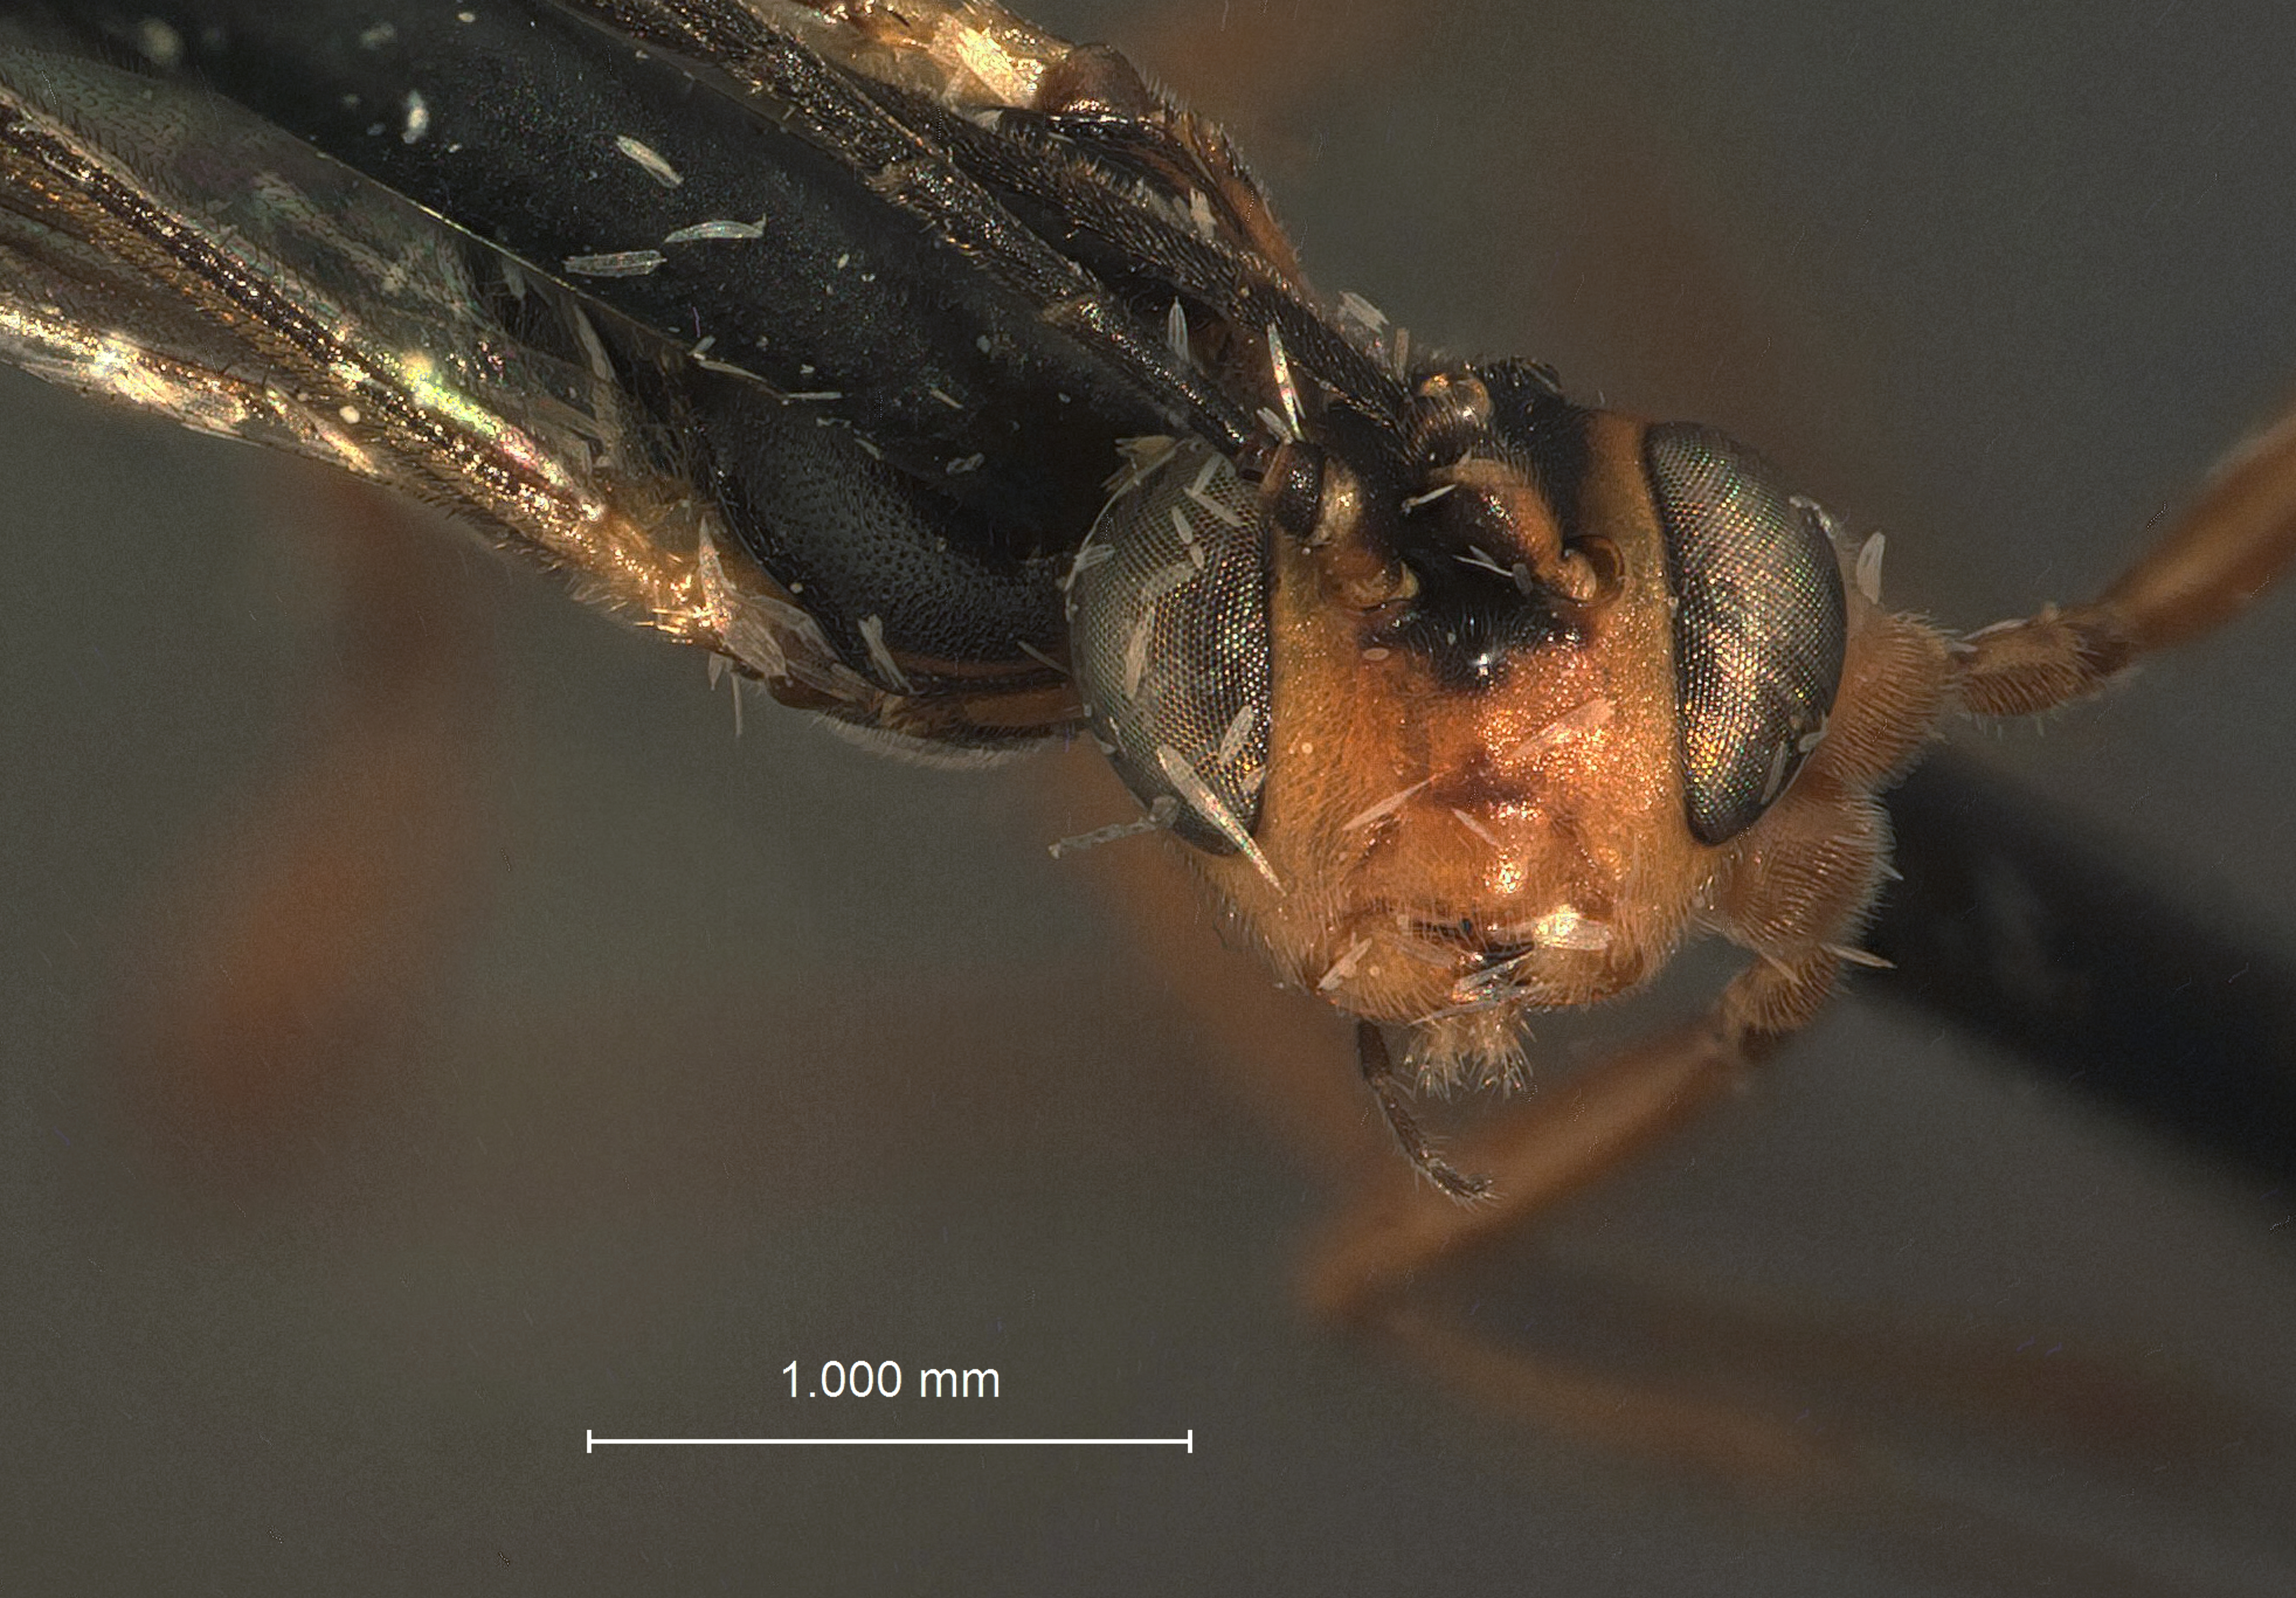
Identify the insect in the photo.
Cremastus chilonis
